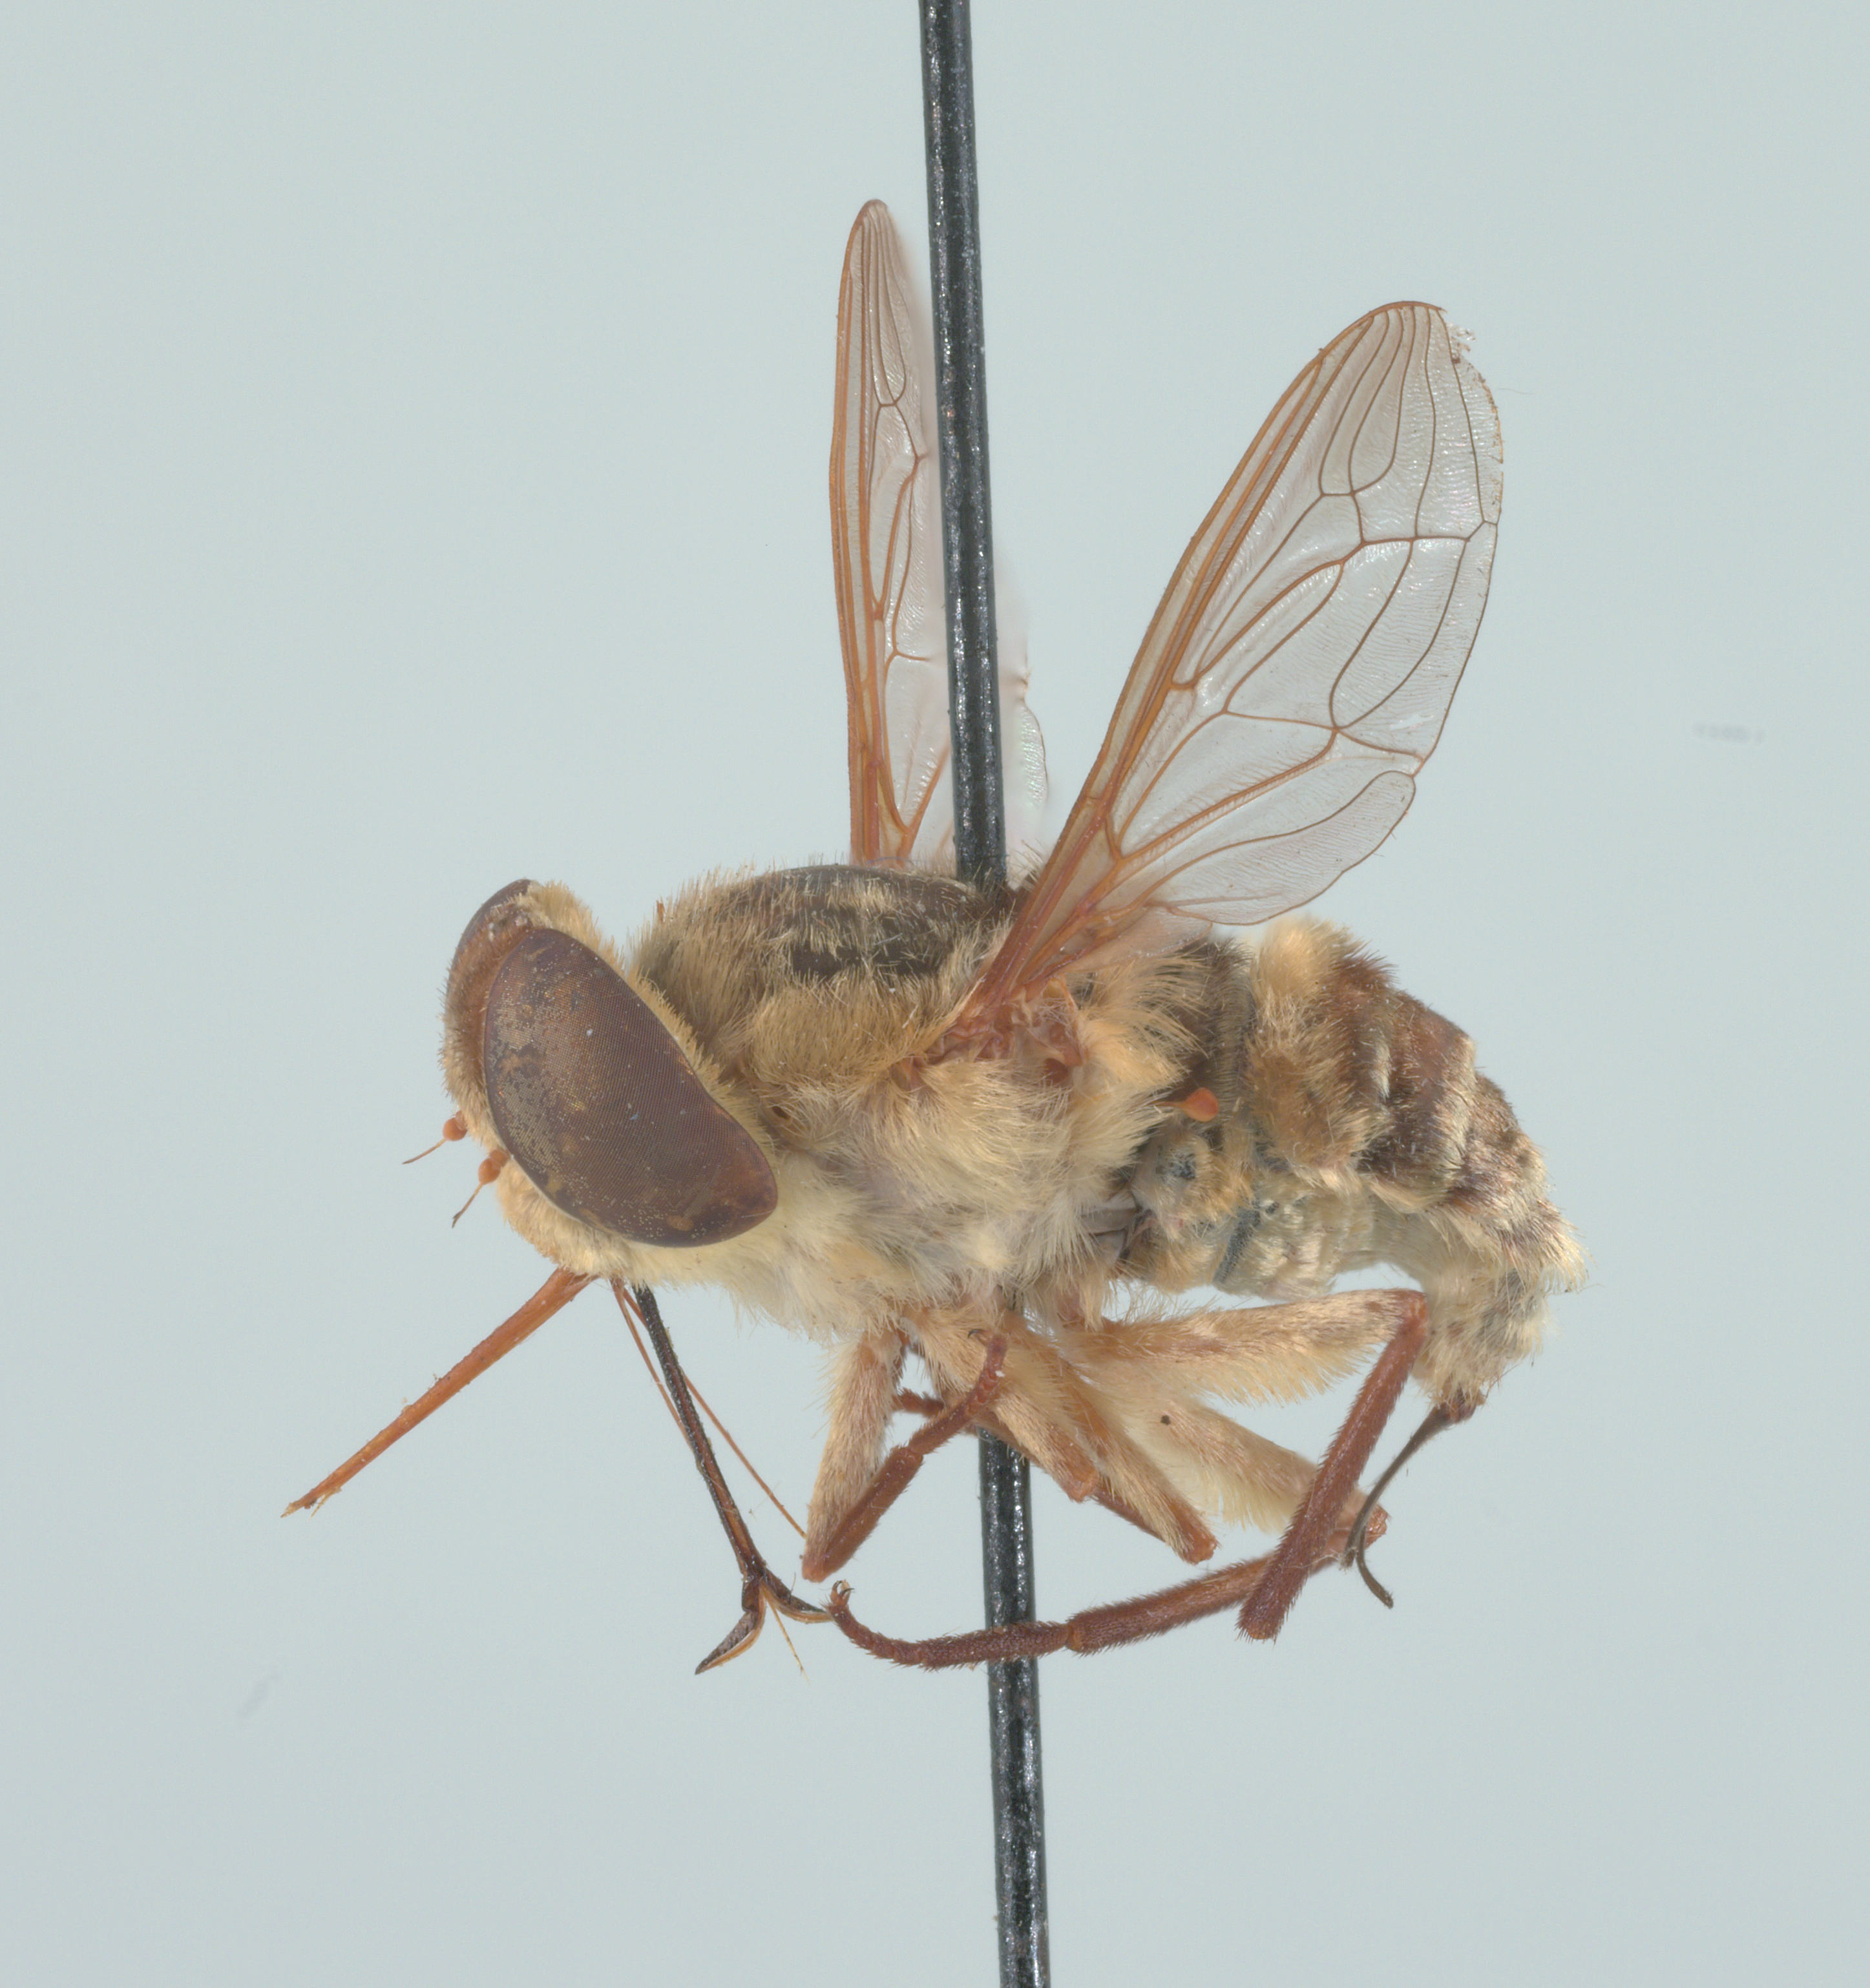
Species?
Neorhynchocephalus volaticus
